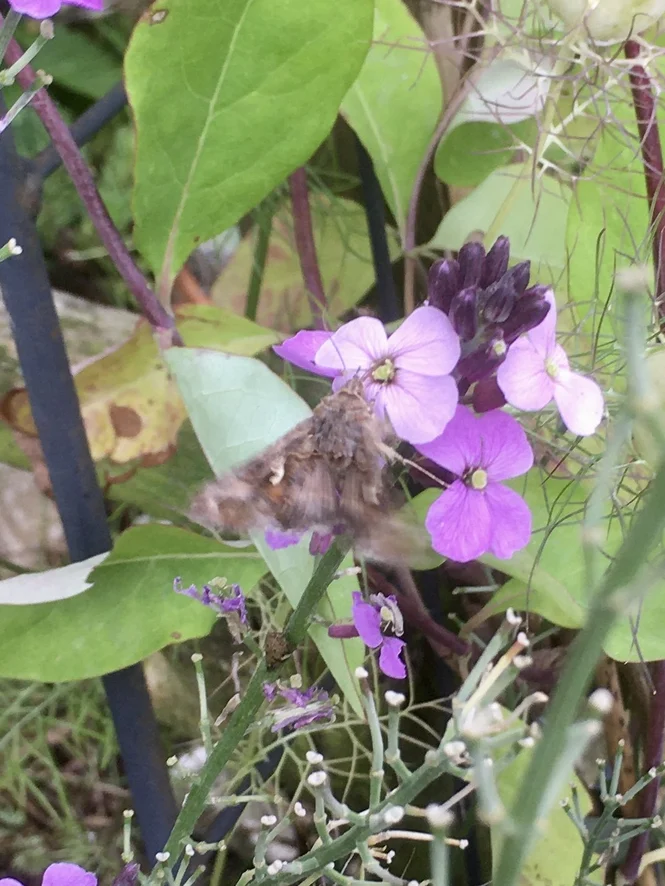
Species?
Autographa gamma
